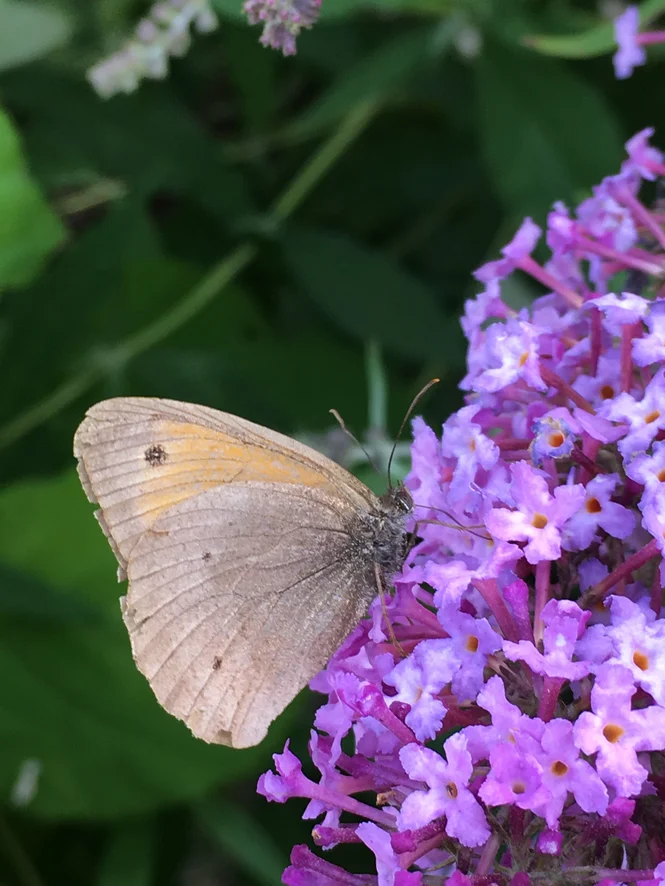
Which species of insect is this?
Maniola jurtina
